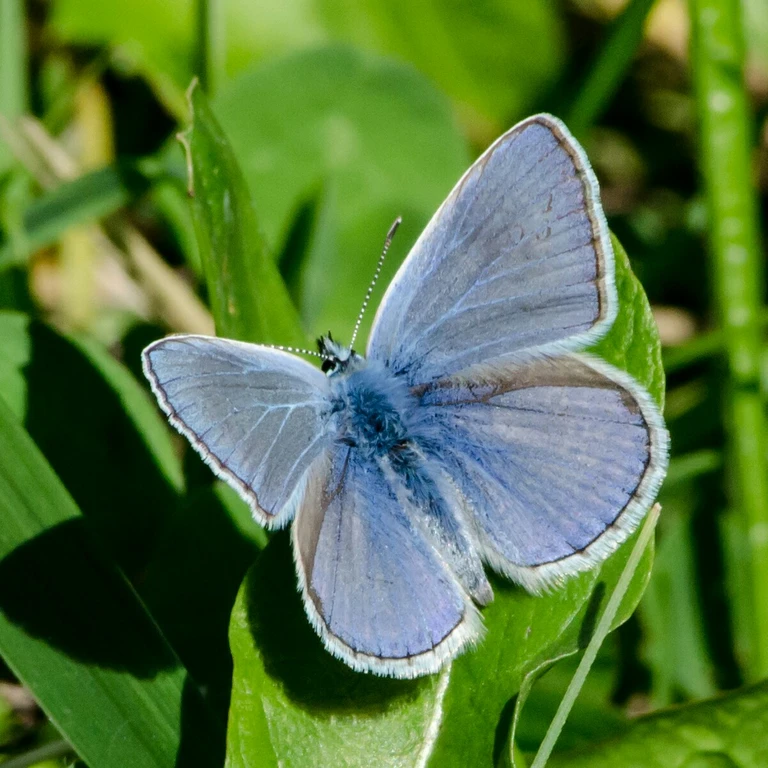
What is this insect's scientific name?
Polyommatus icarus
